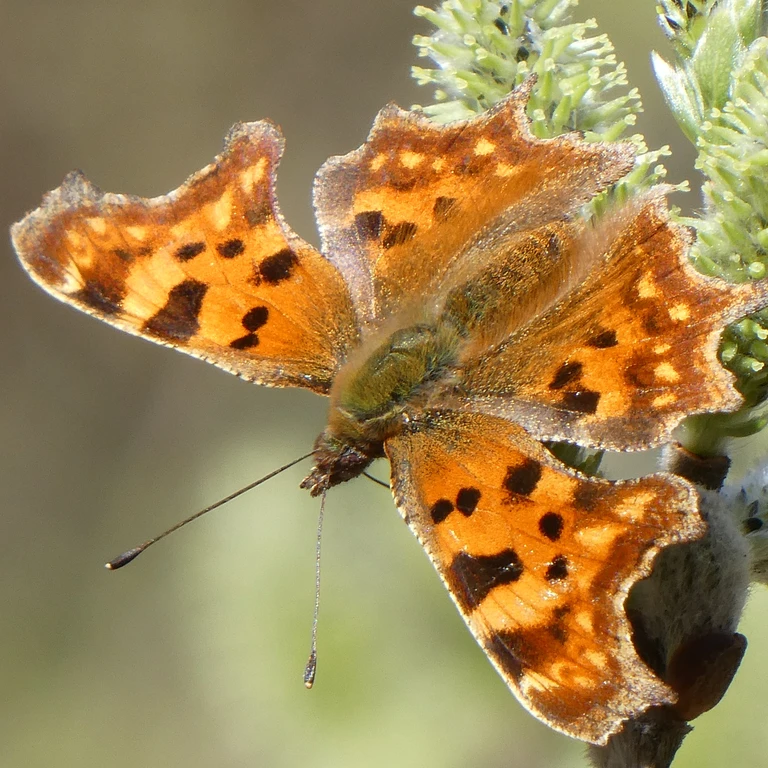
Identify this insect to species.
Polygonia c-album
